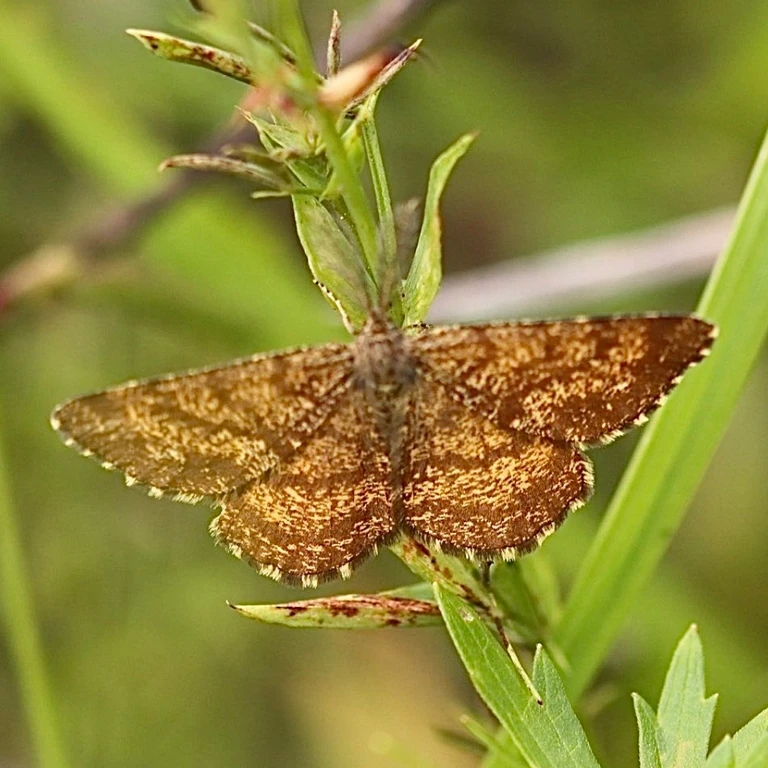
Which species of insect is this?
Ematurga atomaria
